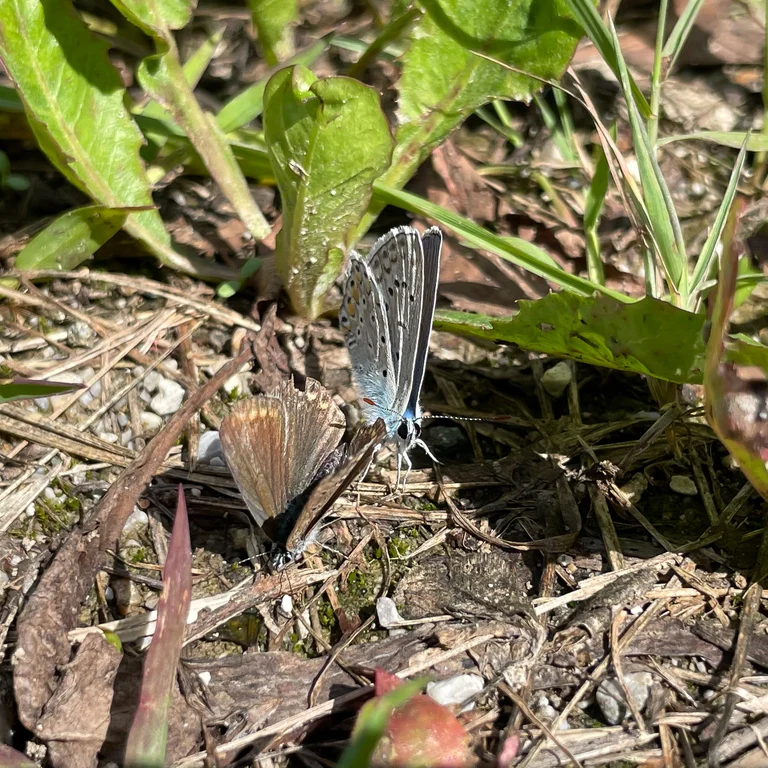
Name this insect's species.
Polyommatus icarus
